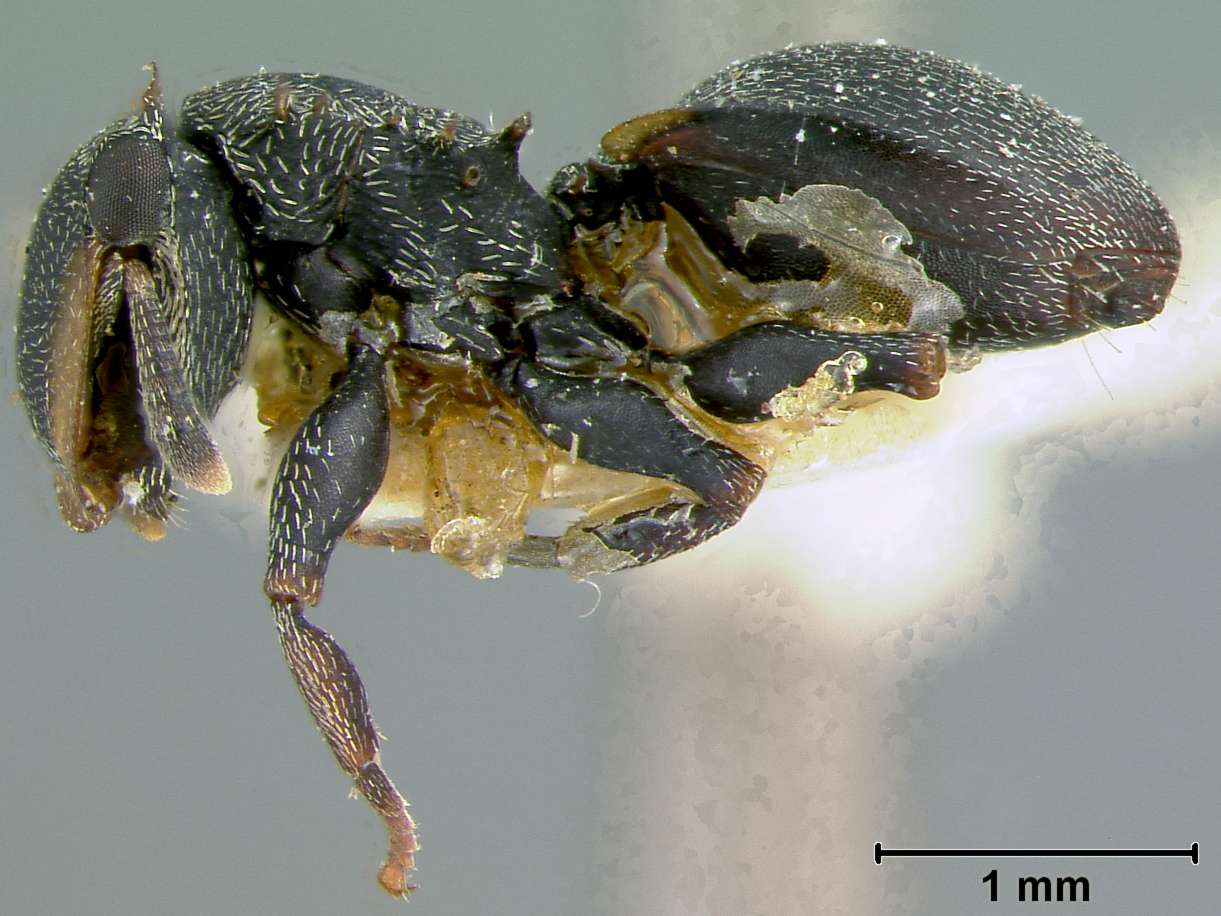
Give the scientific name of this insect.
Cryptocerus laminatus
